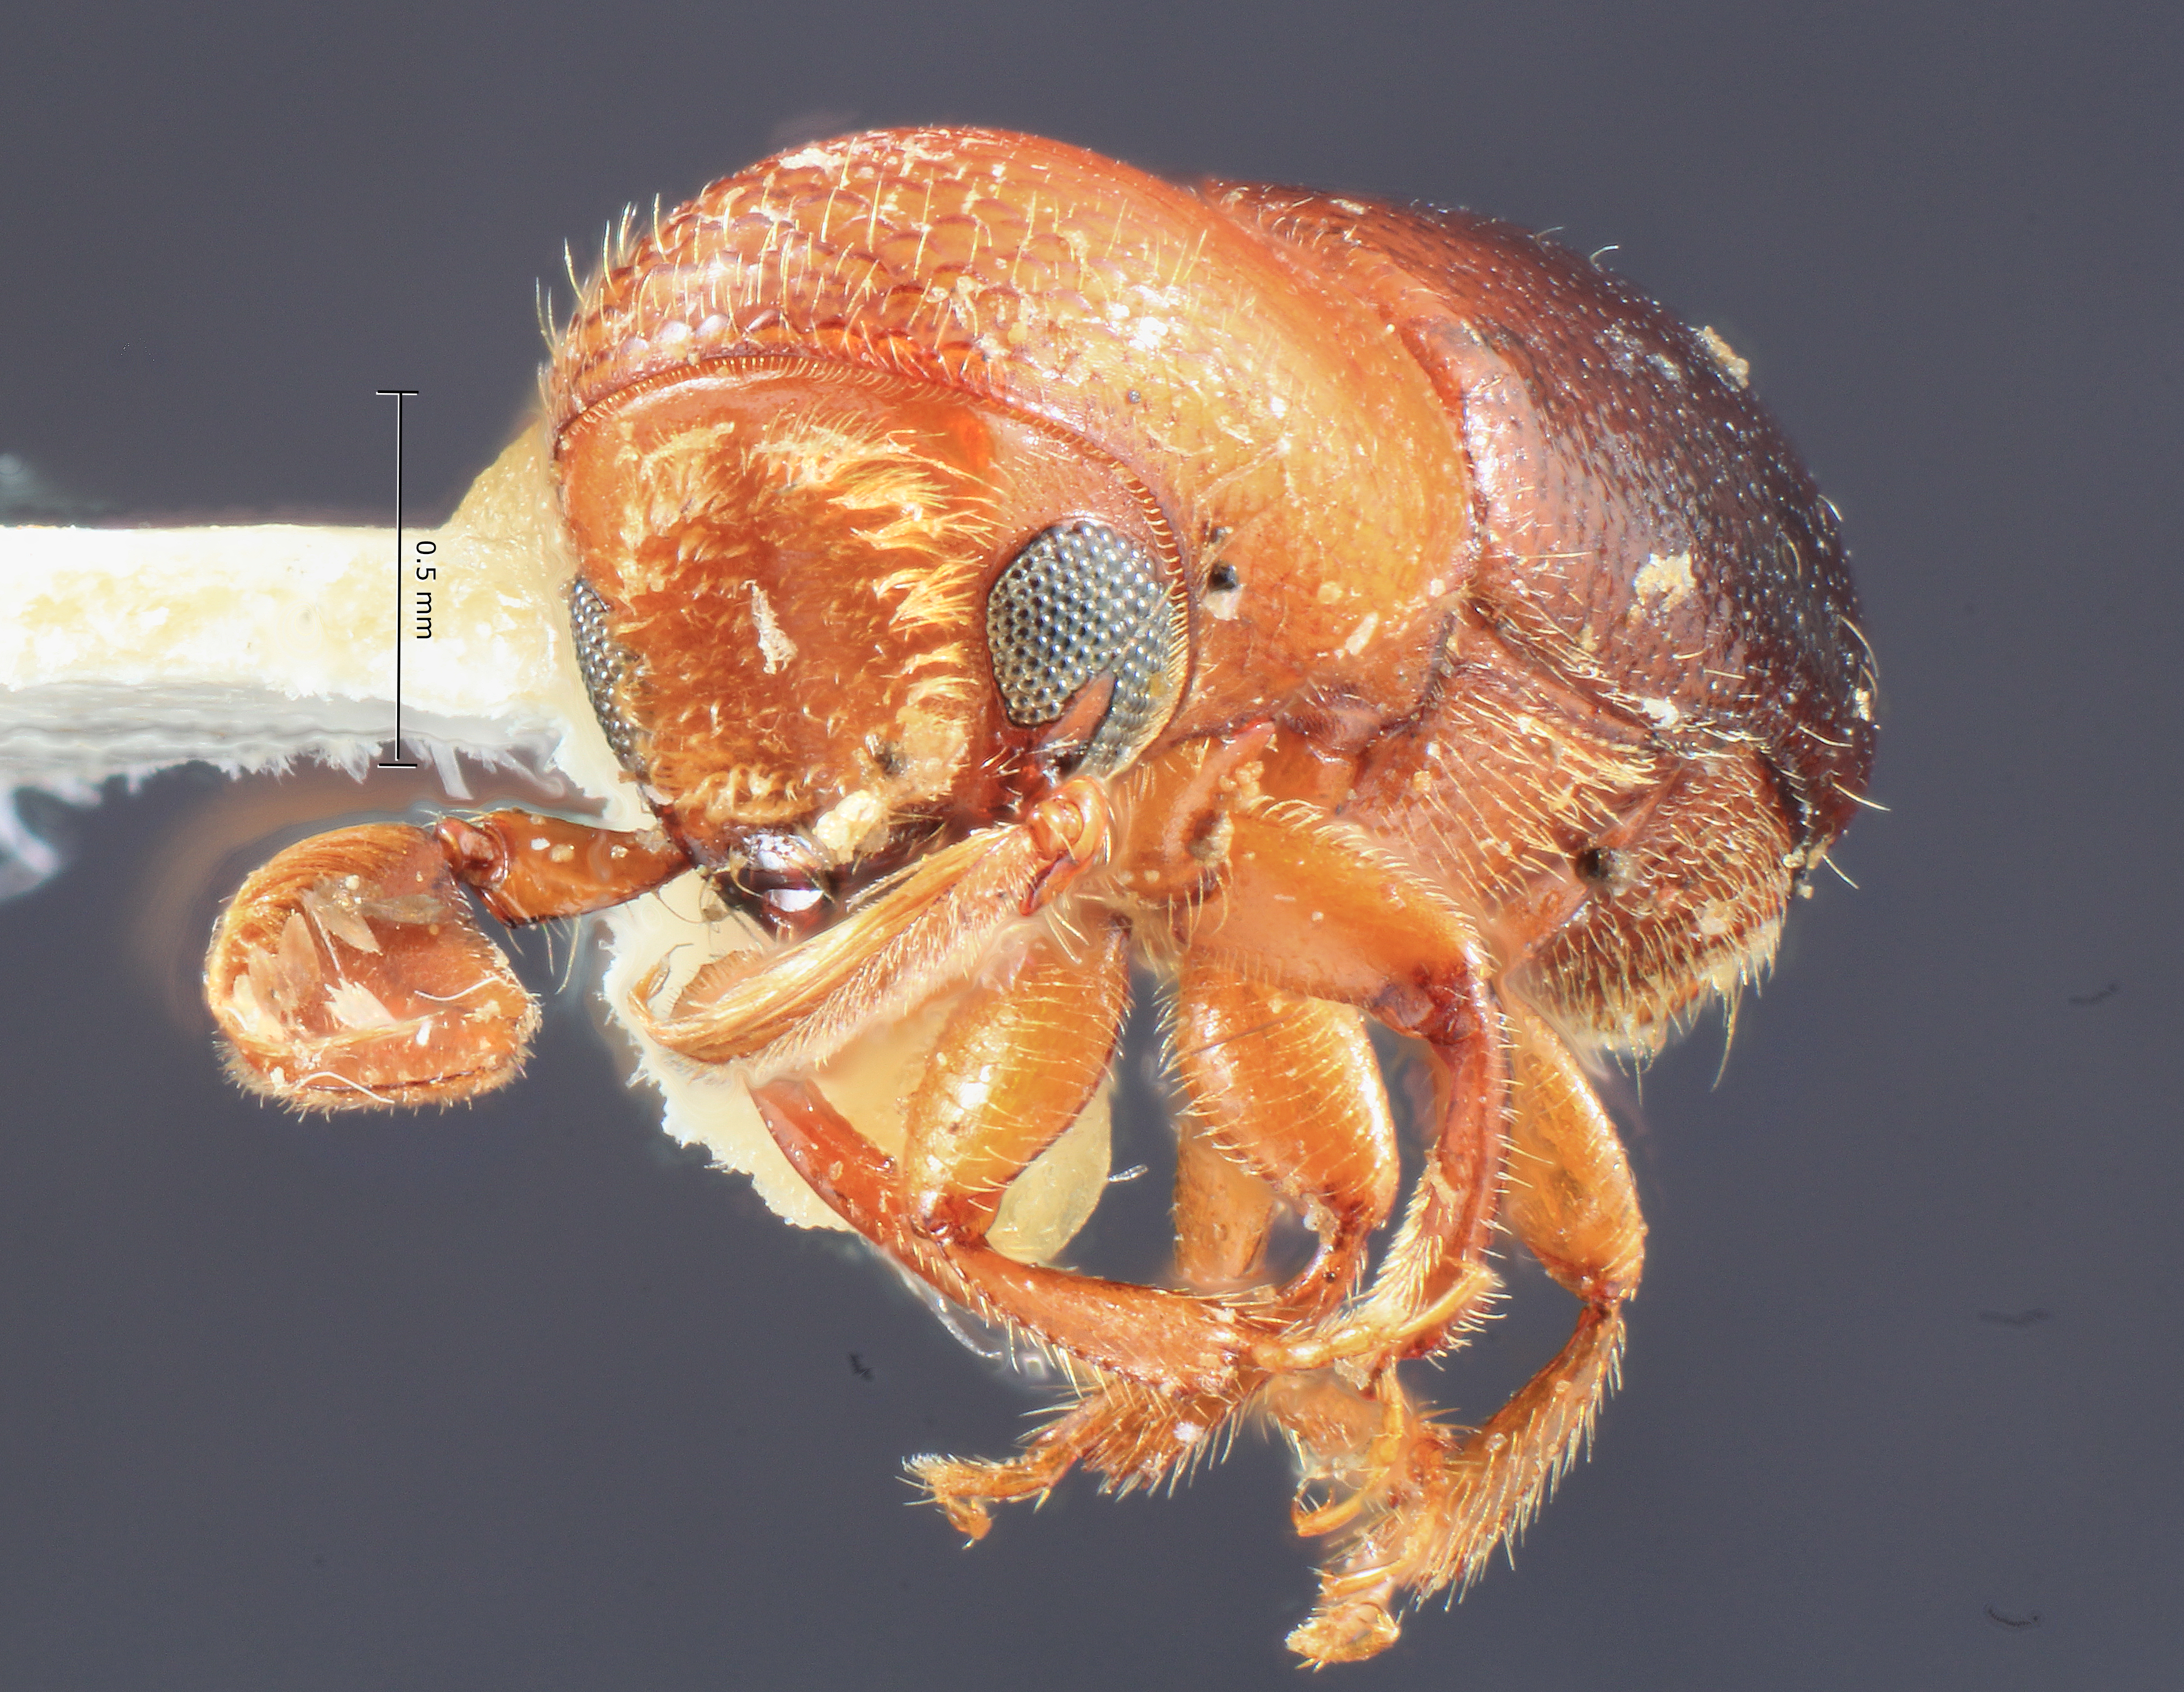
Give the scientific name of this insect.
Corthylus sanguineus
